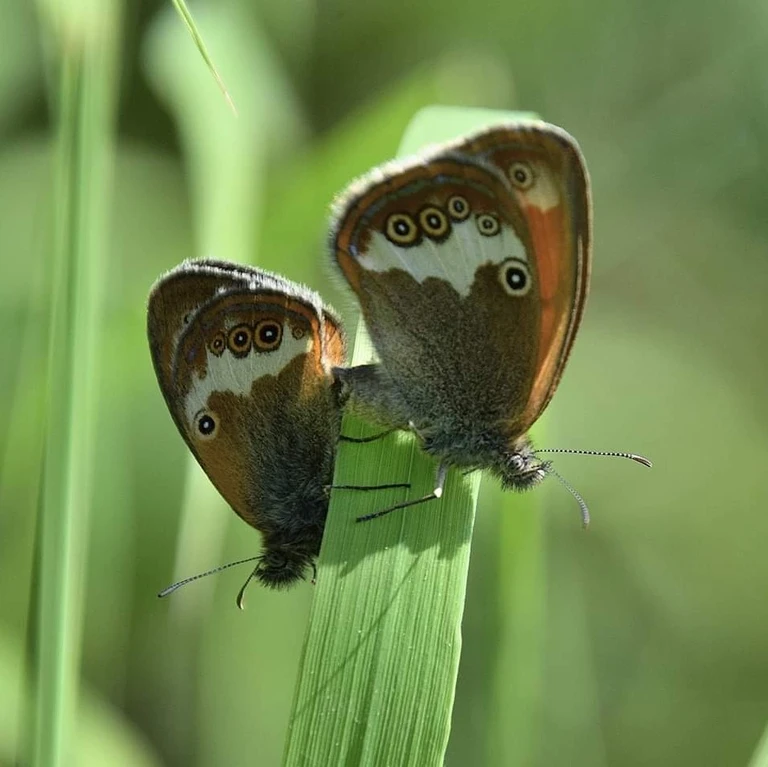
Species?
Coenonympha arcania
